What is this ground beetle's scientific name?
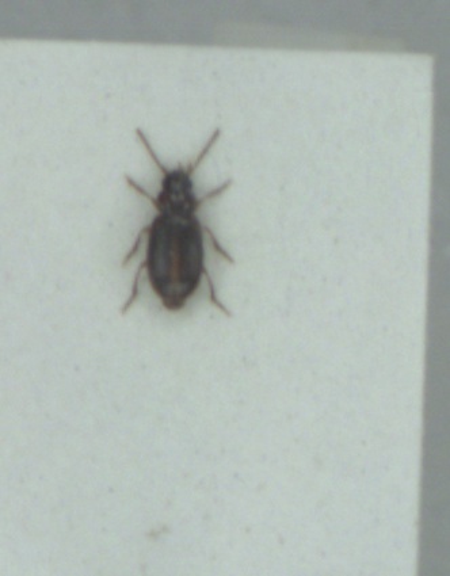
Bradycellus ruficollis
